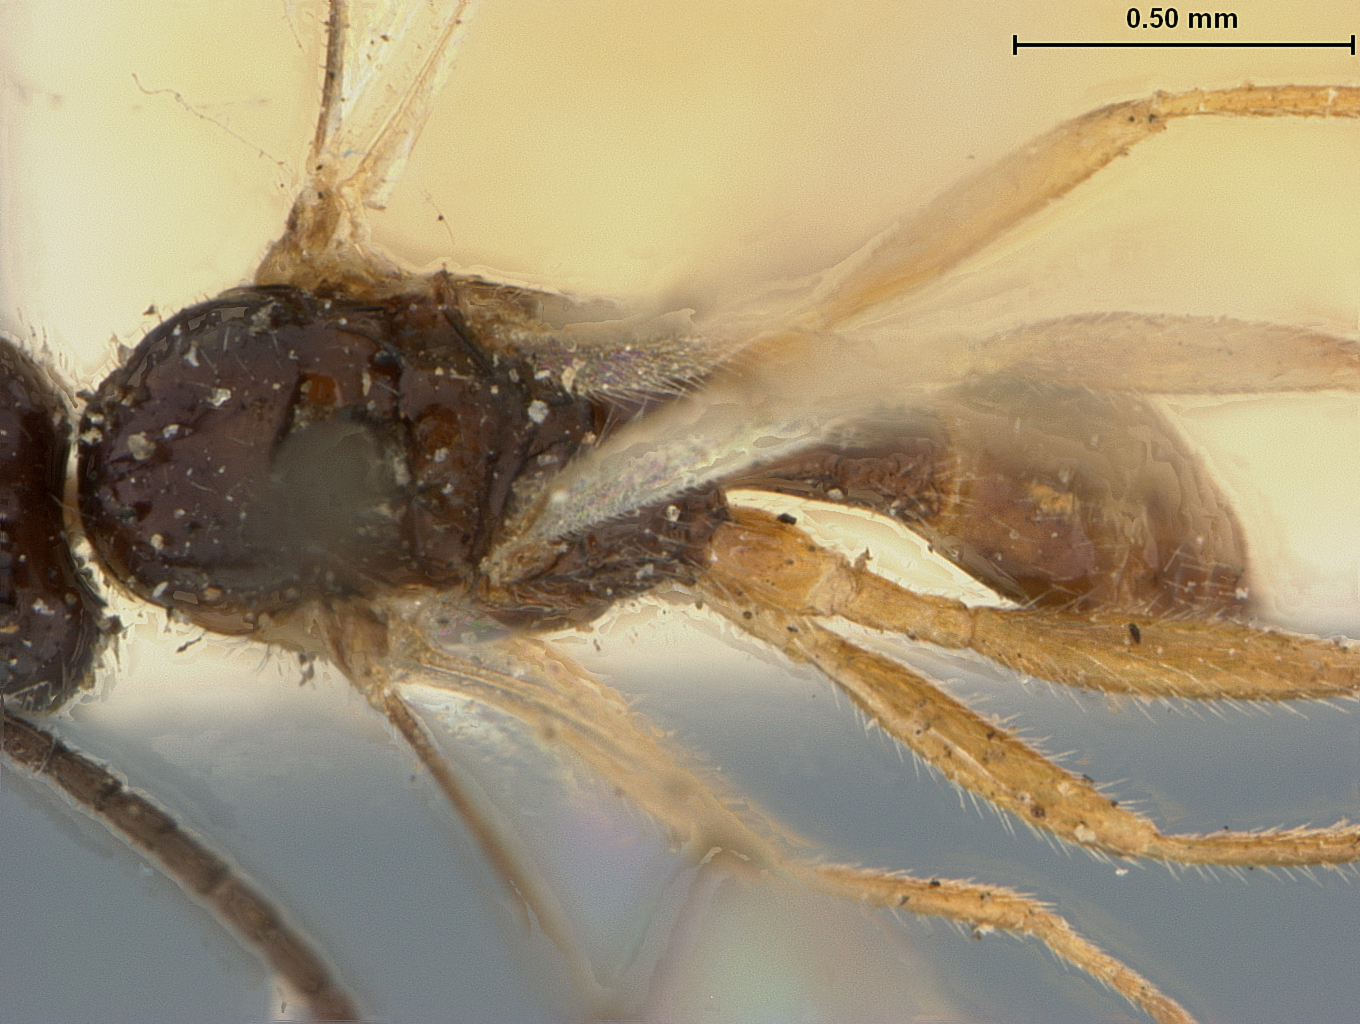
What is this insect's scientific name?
Aphidius lachni
